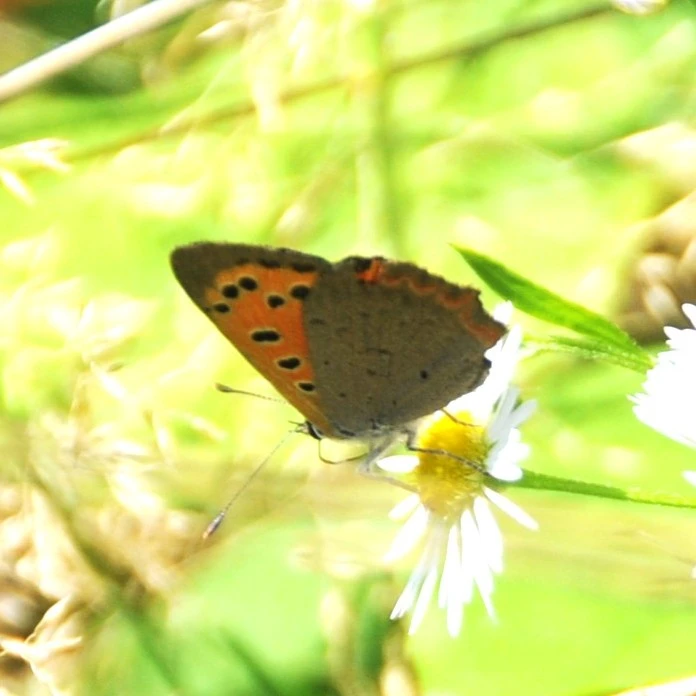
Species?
Lycaena phlaeas
